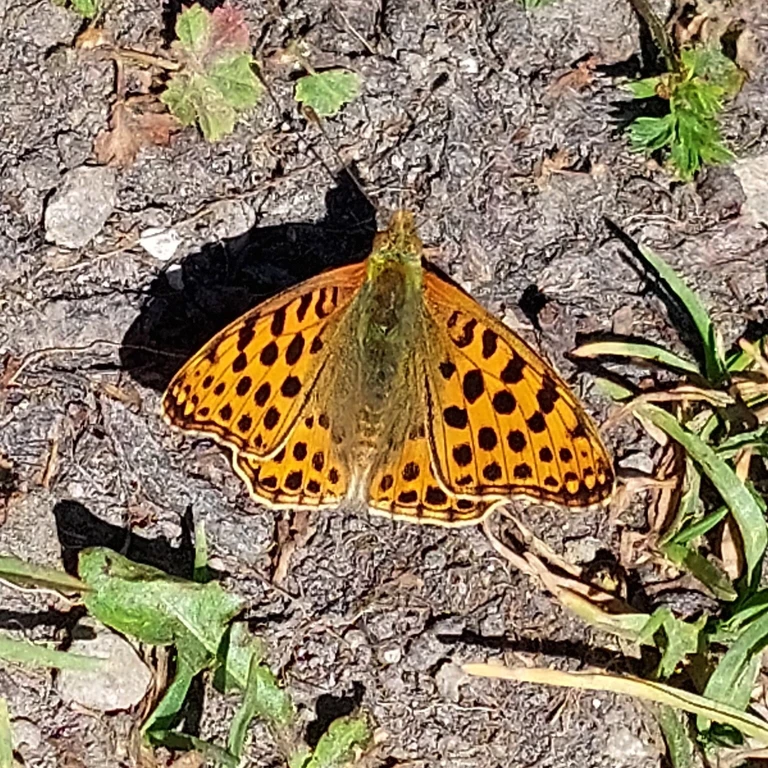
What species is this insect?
Issoria lathonia
